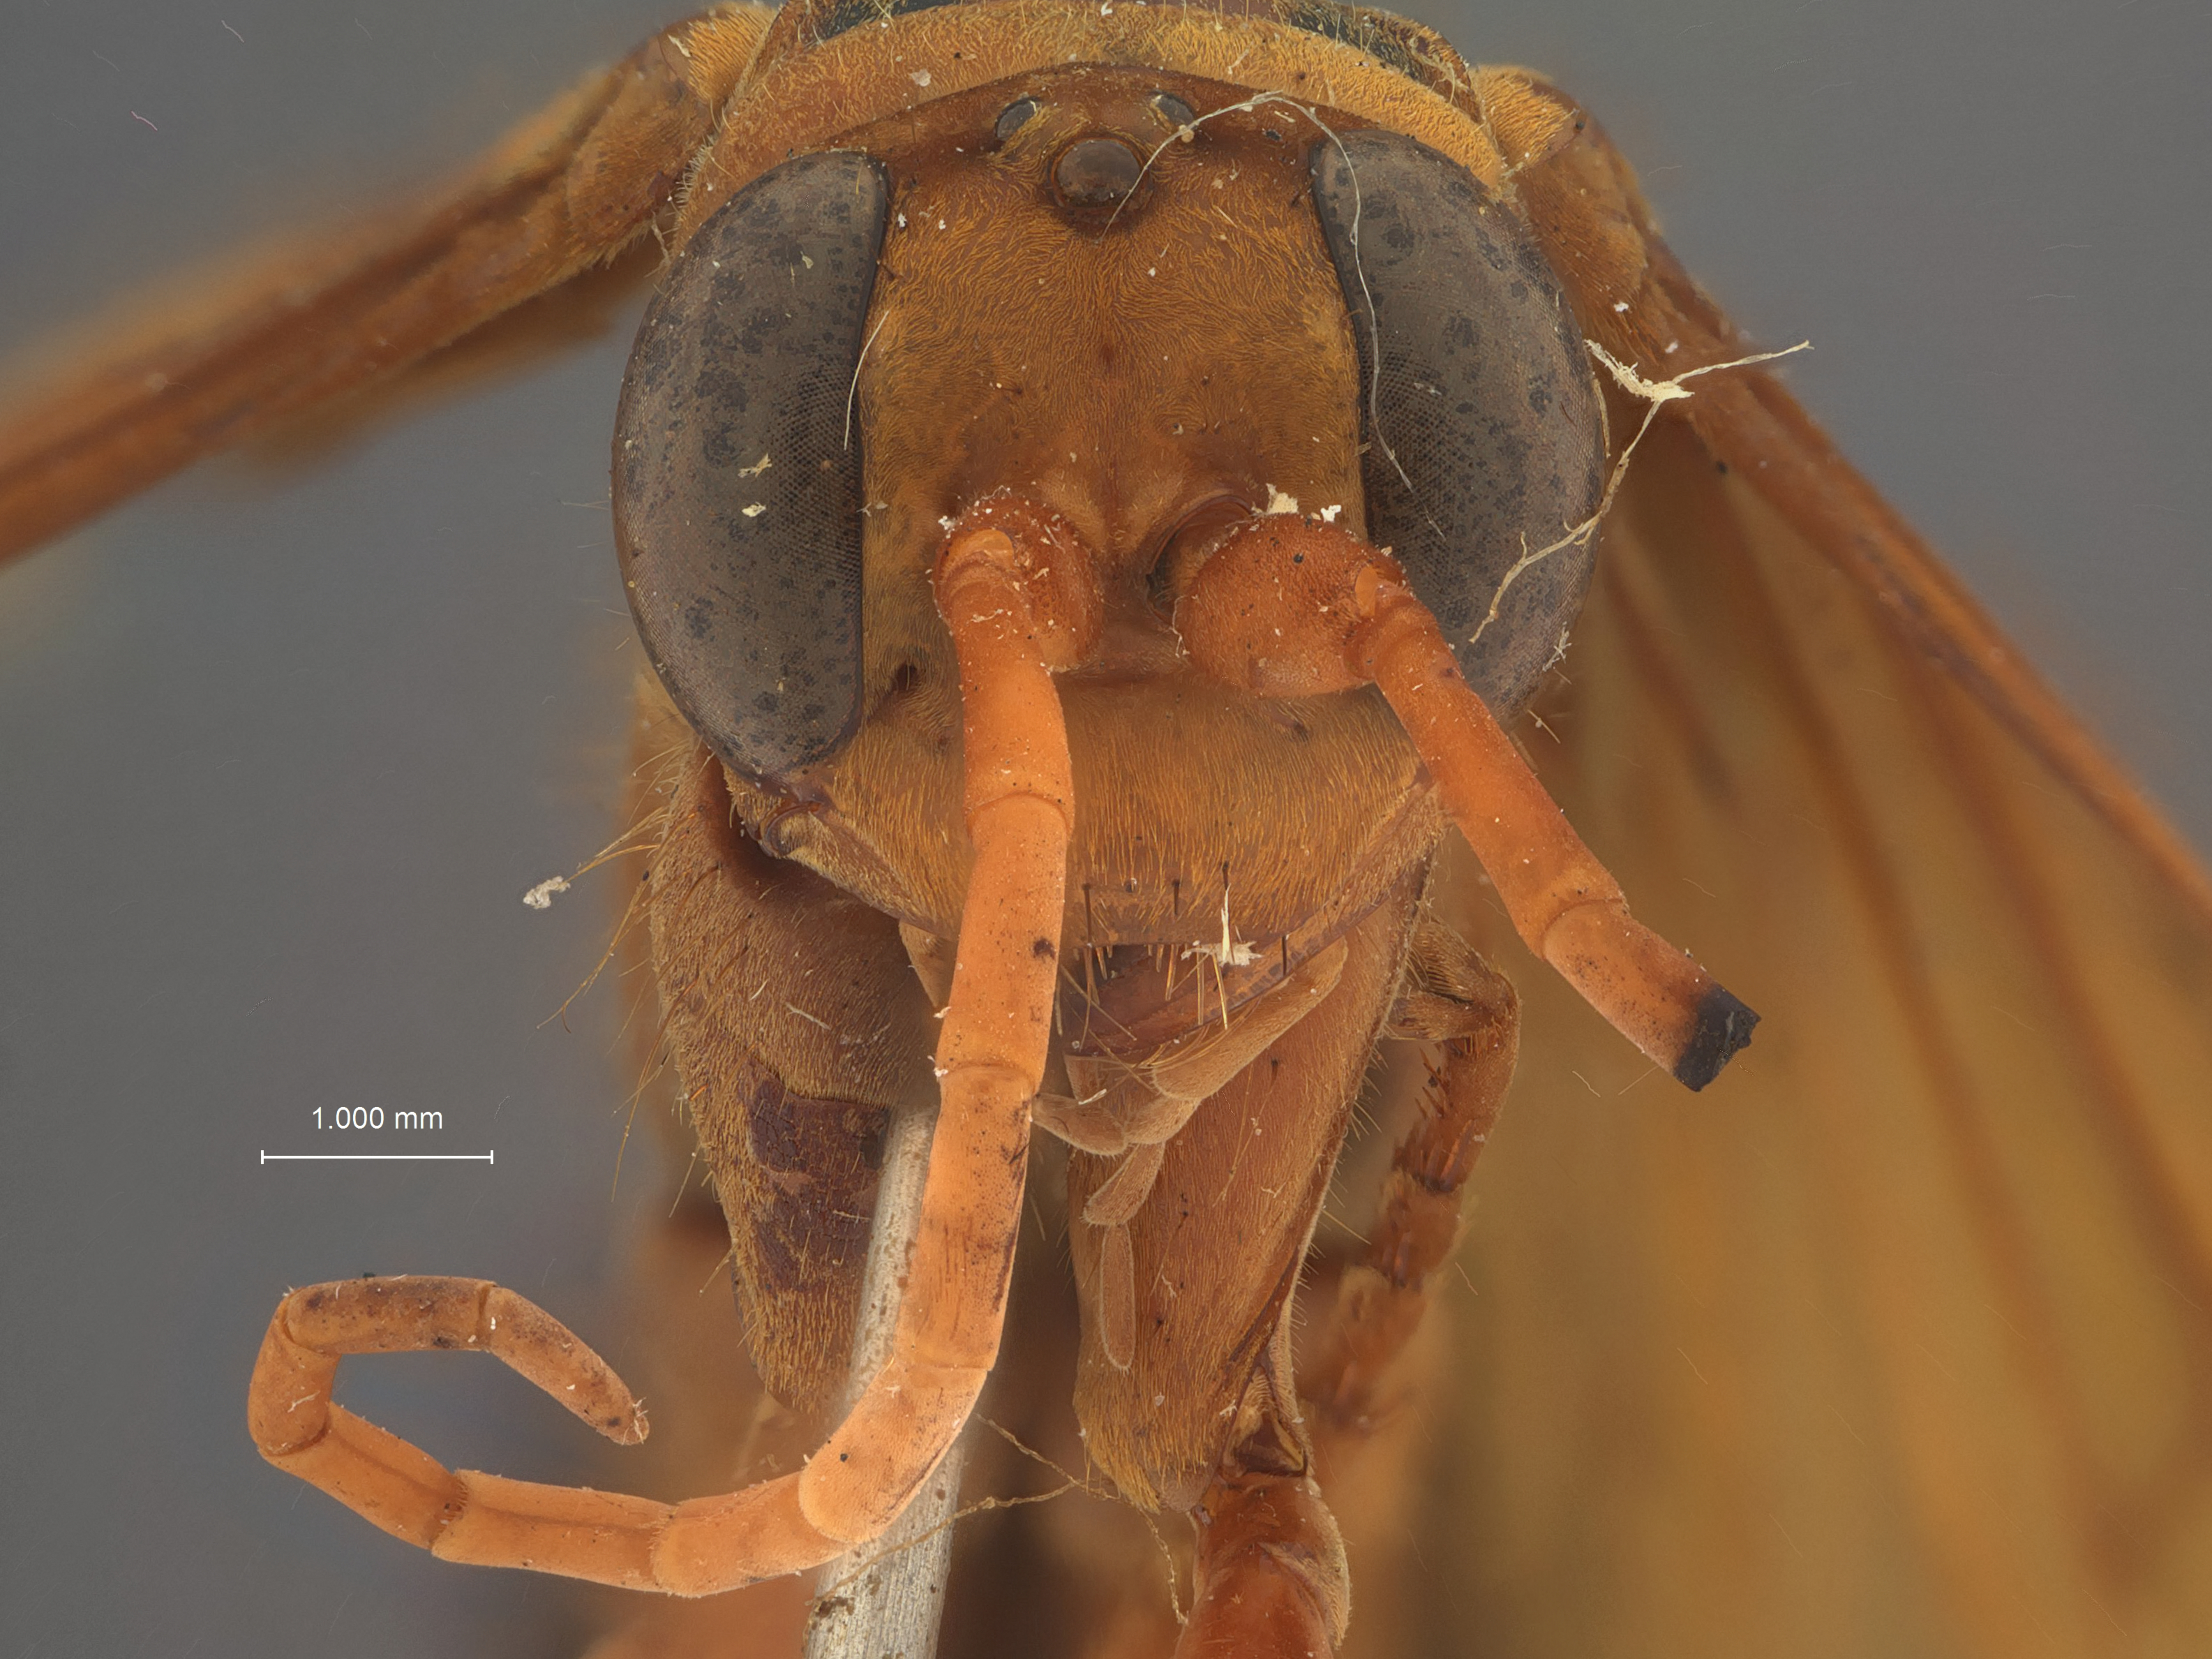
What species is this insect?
Hemipepsis bakeri
